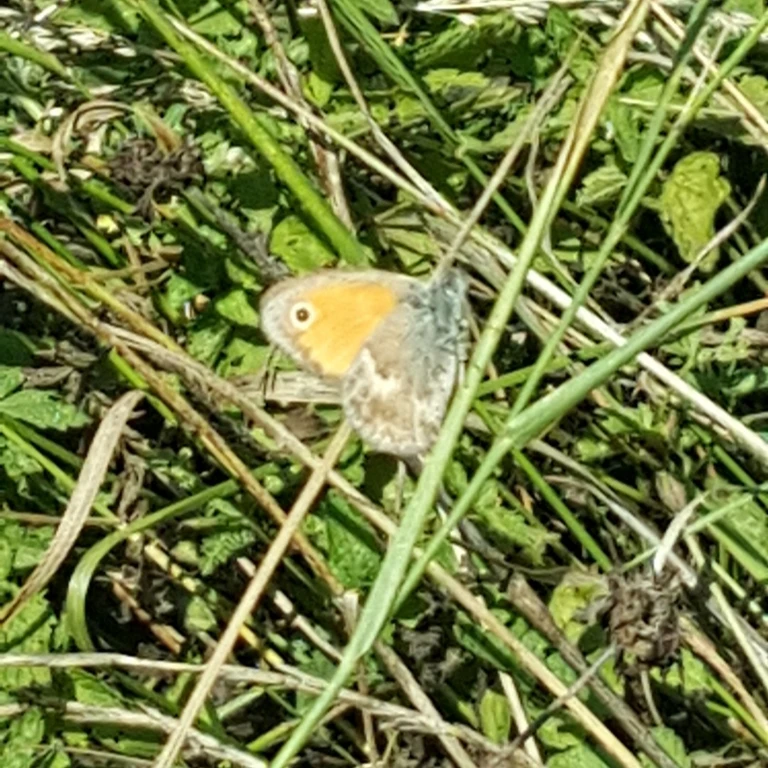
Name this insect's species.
Coenonympha pamphilus
